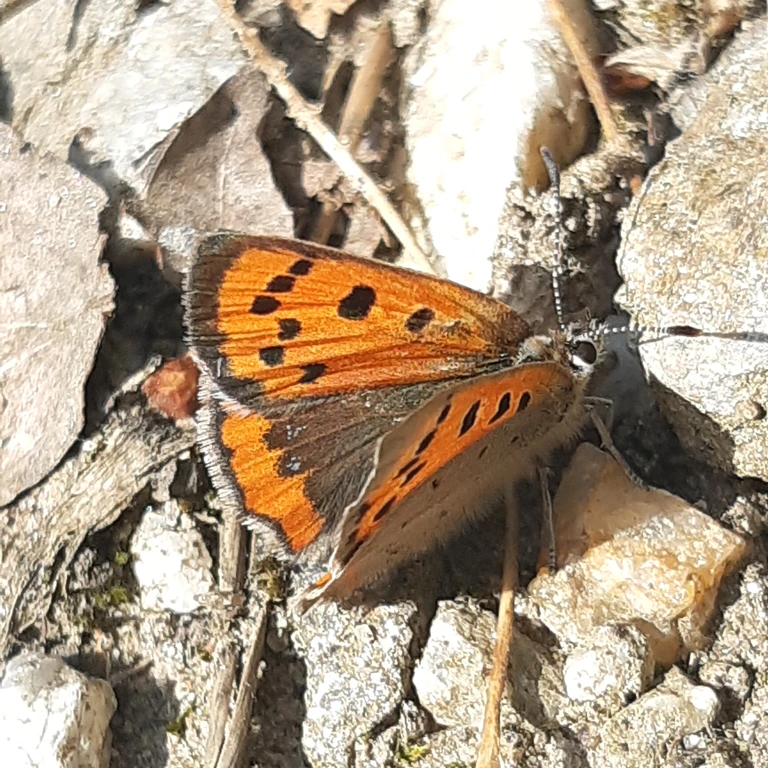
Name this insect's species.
Lycaena phlaeas
